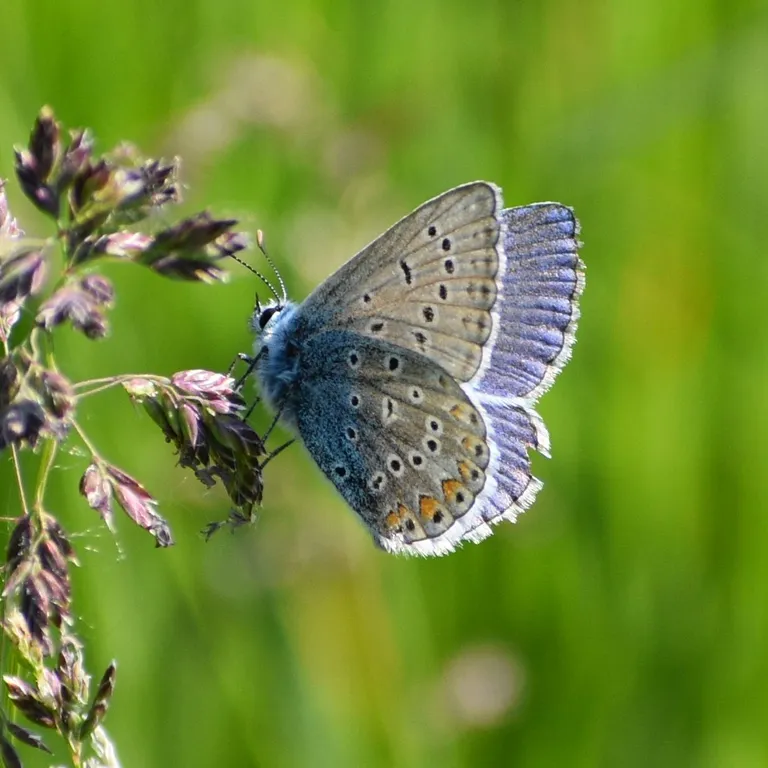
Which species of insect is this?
Polyommatus icarus
